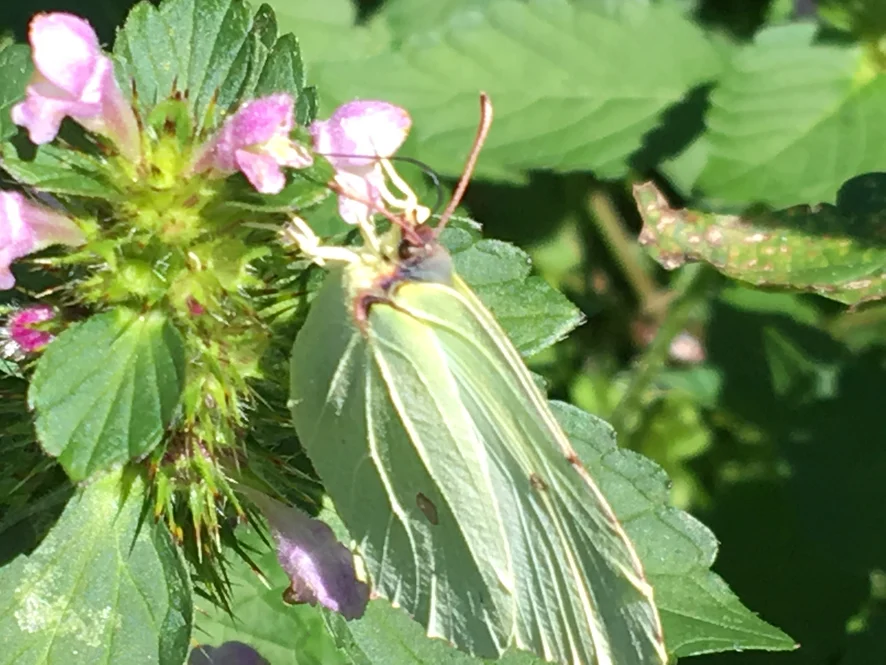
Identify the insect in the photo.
Gonepteryx rhamni
